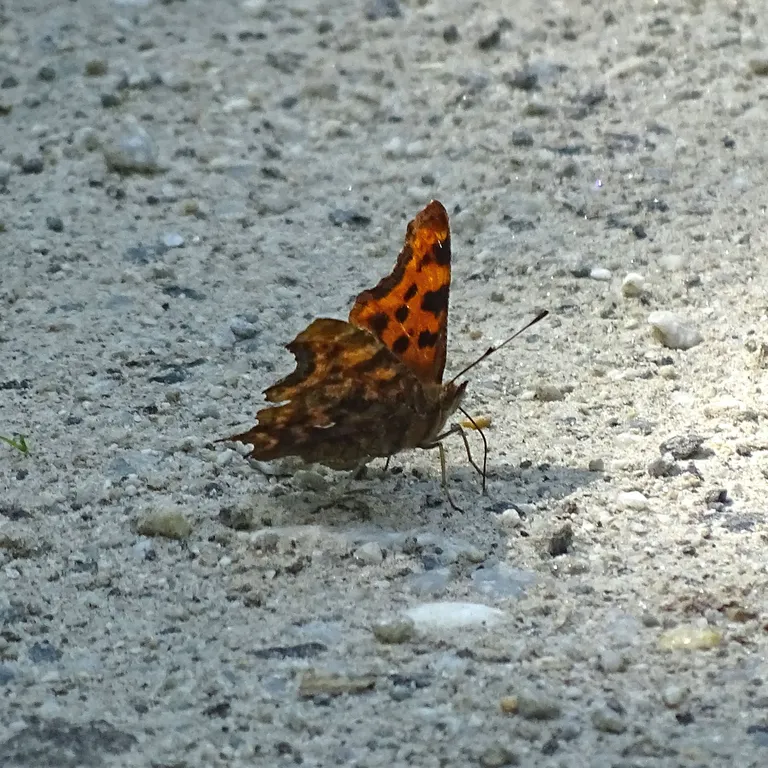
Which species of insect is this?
Polygonia c-album
